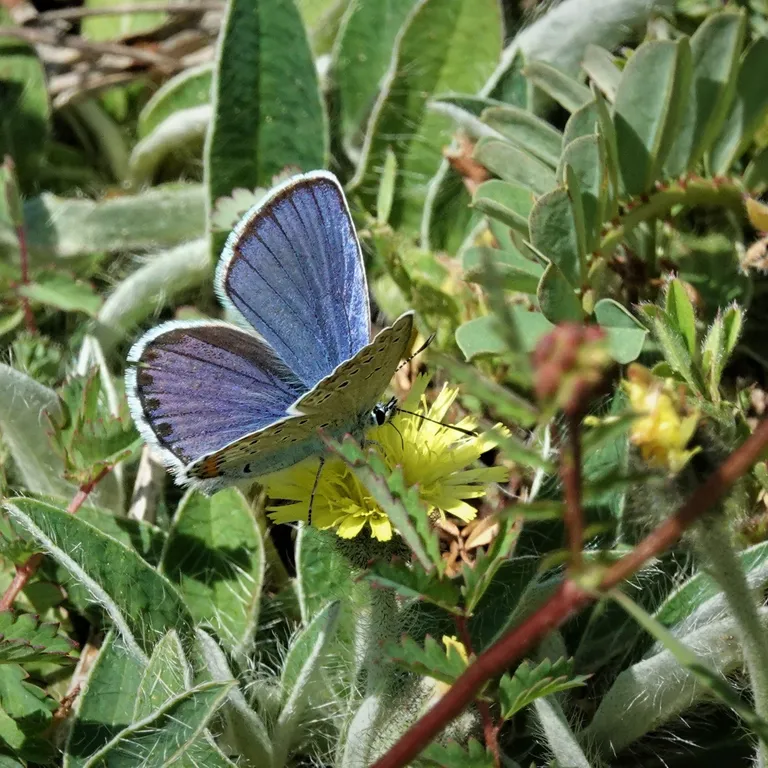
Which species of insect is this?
Plebejus argyrognomon
